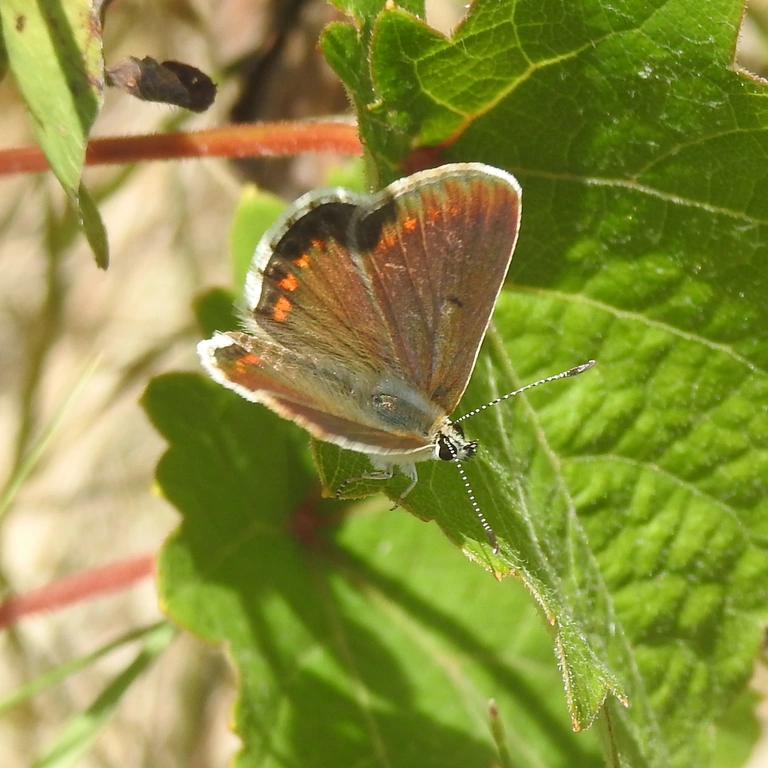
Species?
Aricia agestis/artaxerxes
